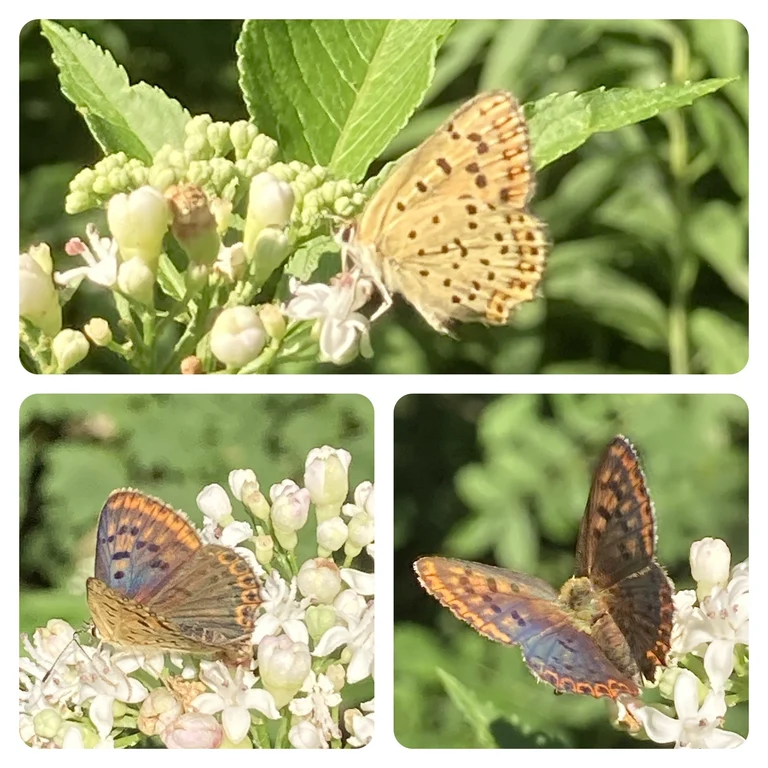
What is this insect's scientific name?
Lycaena tityrus (also Loweia tityrus)
